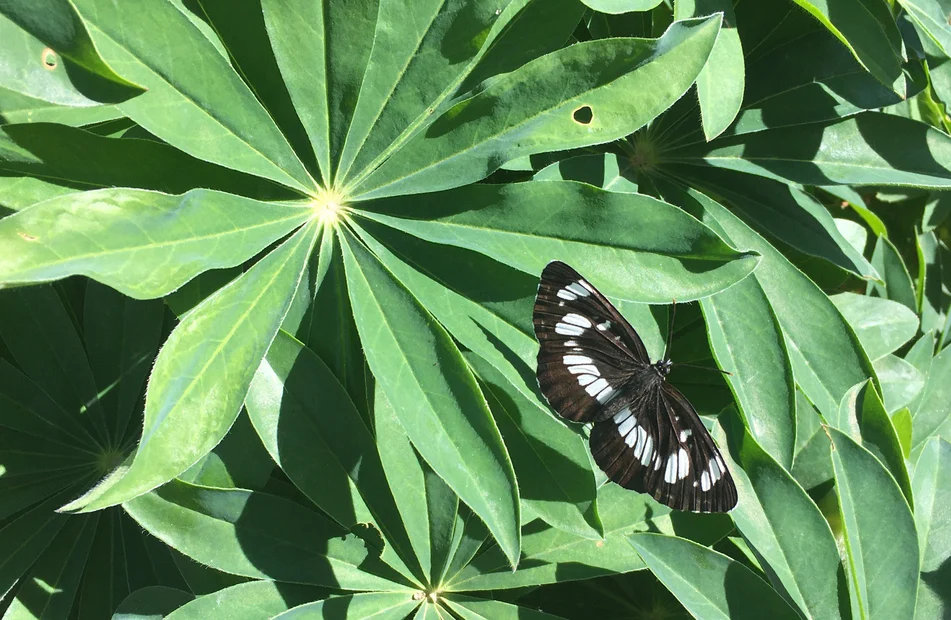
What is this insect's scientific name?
Neptis rivularis
